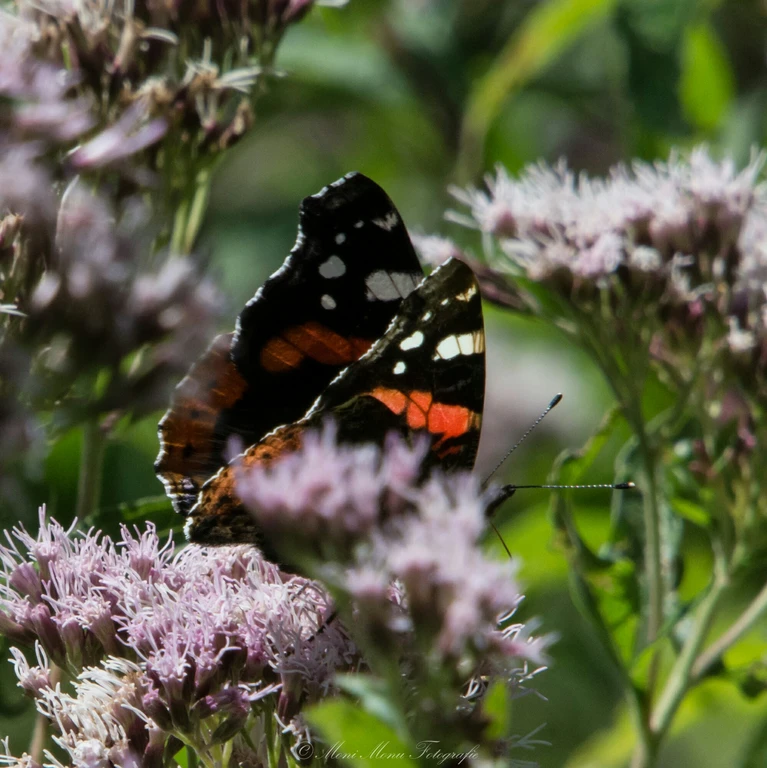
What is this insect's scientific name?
Vanessa atalanta
